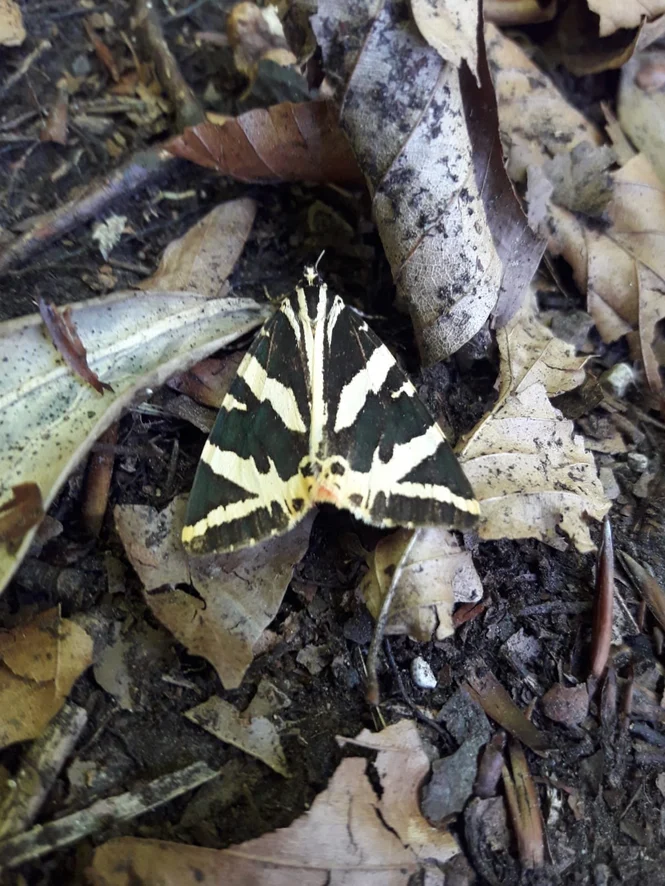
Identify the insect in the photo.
Euplagia quadripunctaria
